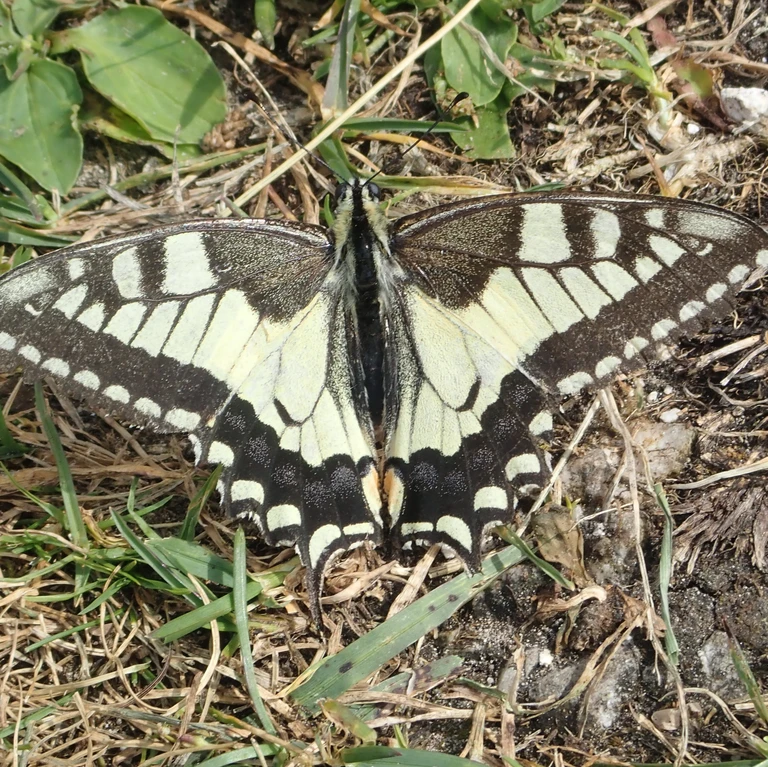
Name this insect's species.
Papilio machaon
